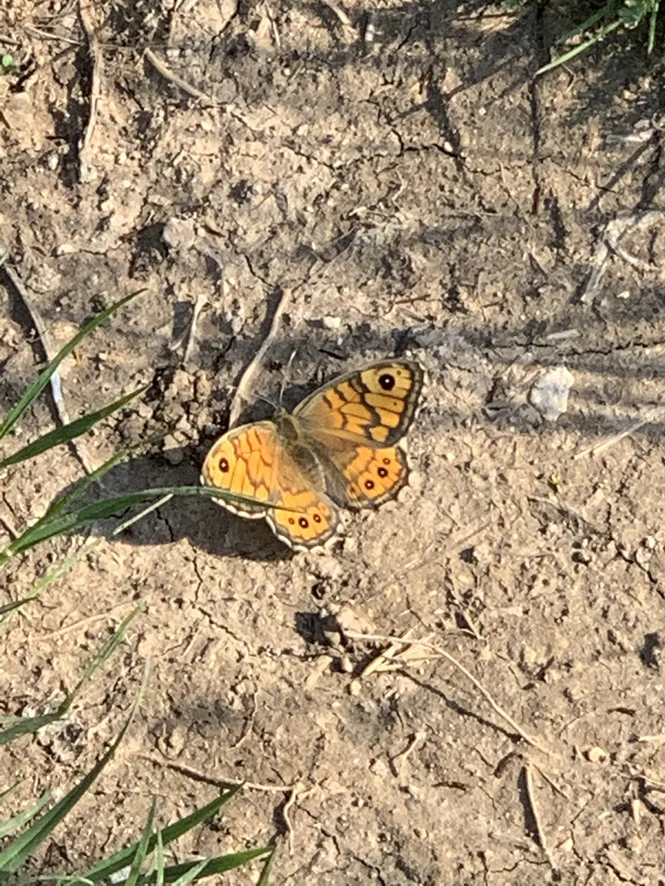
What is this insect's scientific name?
Lasiommata megera (also Pararge megera)
